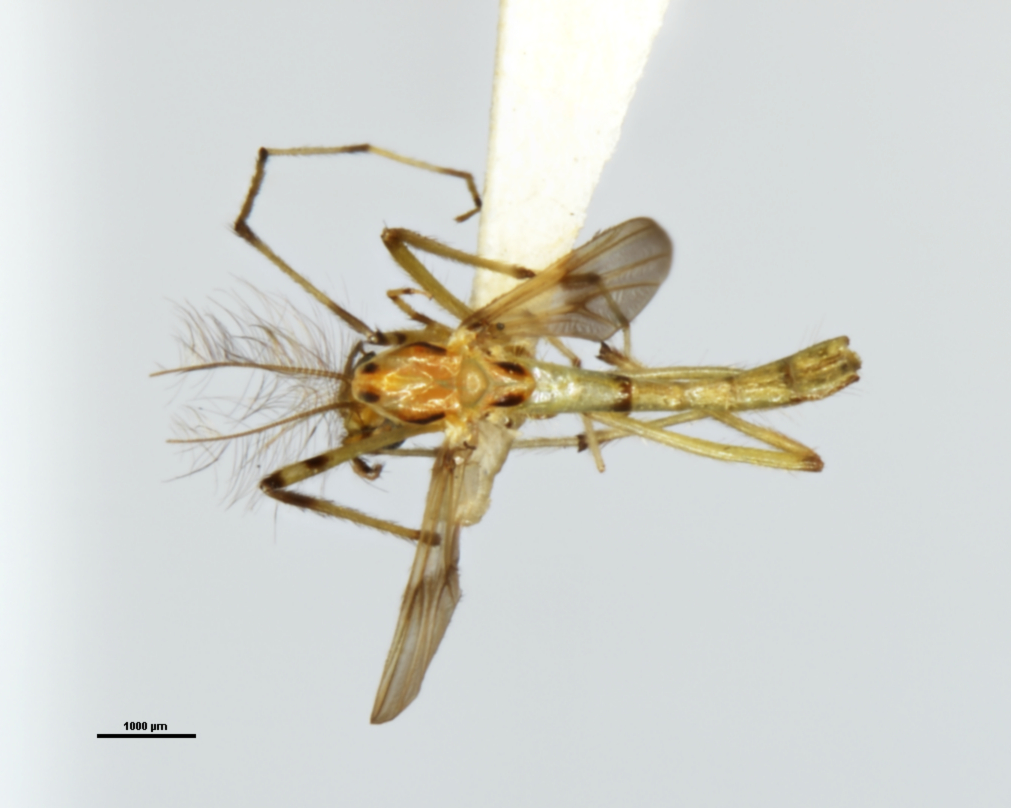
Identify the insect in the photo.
Riethia cinctipes
